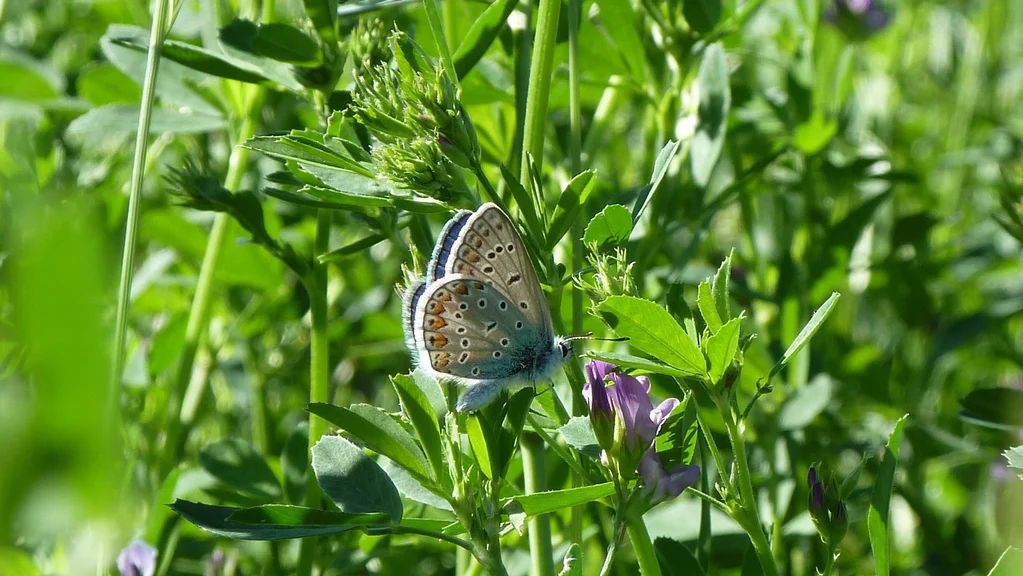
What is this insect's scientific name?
Polyommatus icarus
